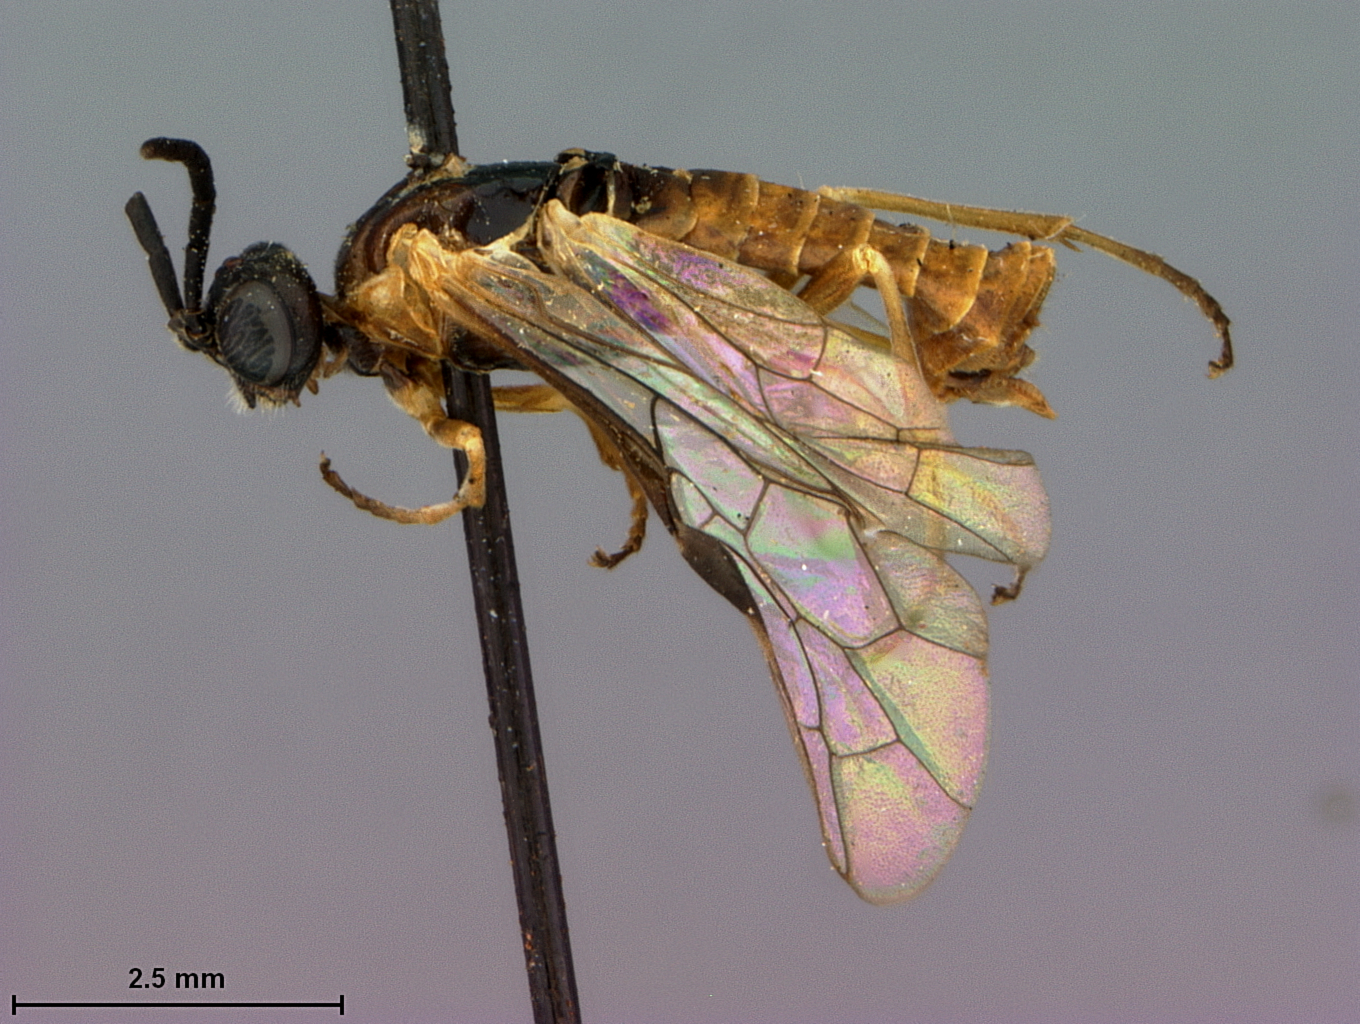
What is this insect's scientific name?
Strongylogaster remotus
